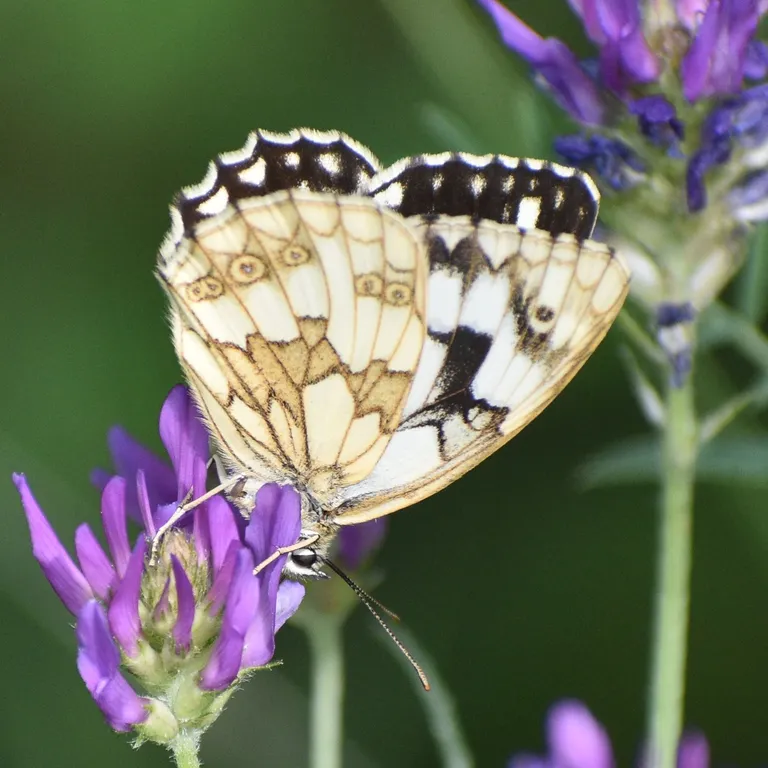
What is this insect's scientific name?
Melanargia galathea
